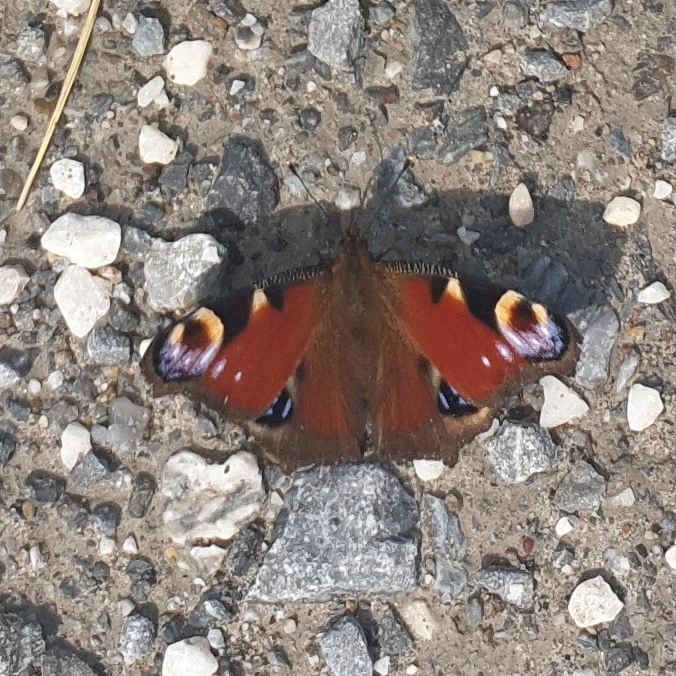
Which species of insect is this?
Aglais io
